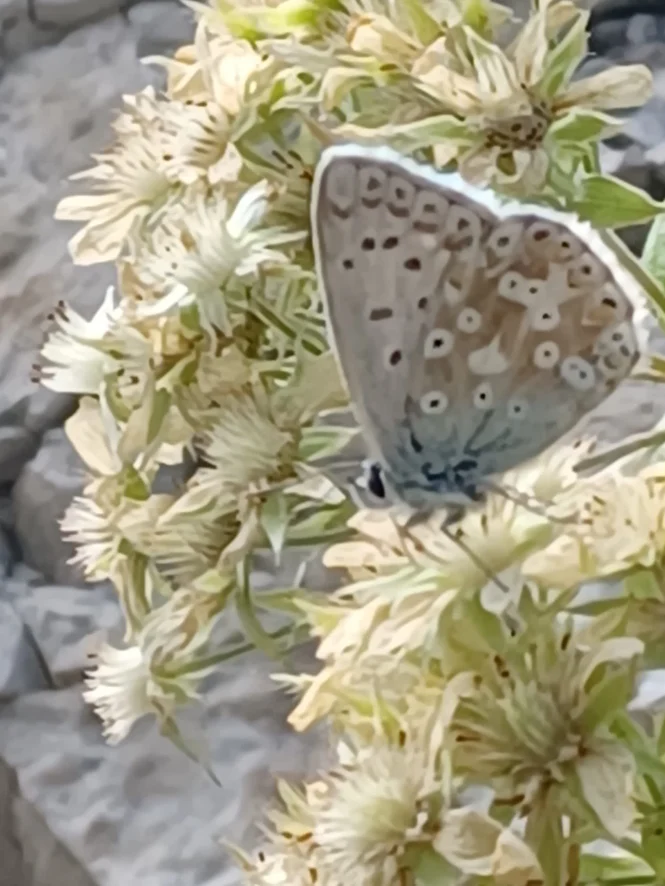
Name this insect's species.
Lysandra coridon
